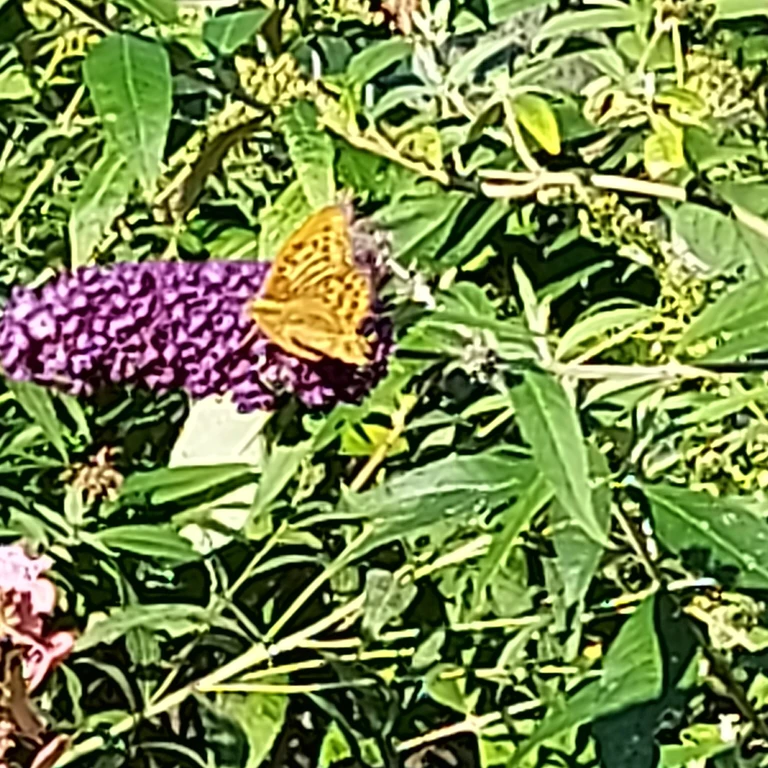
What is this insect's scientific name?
Argynnis paphia
